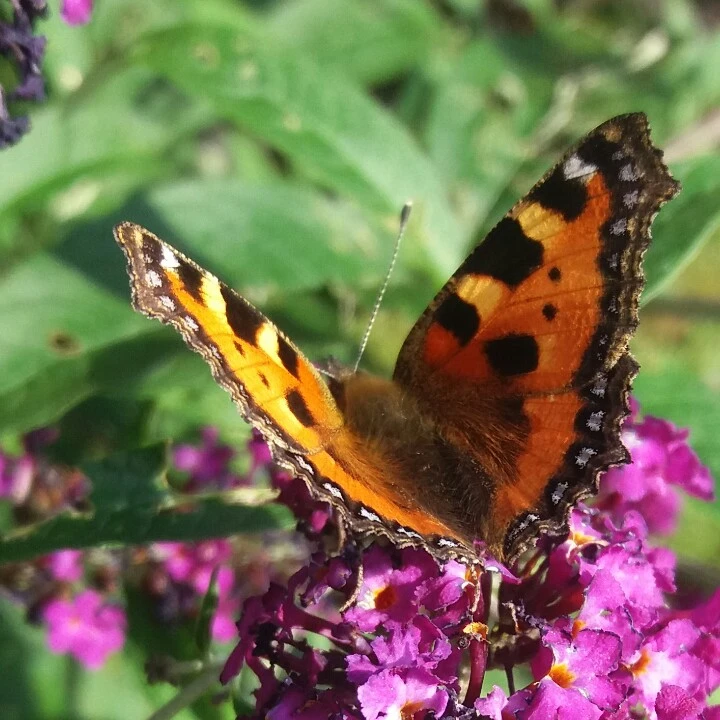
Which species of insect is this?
Aglais urticae
